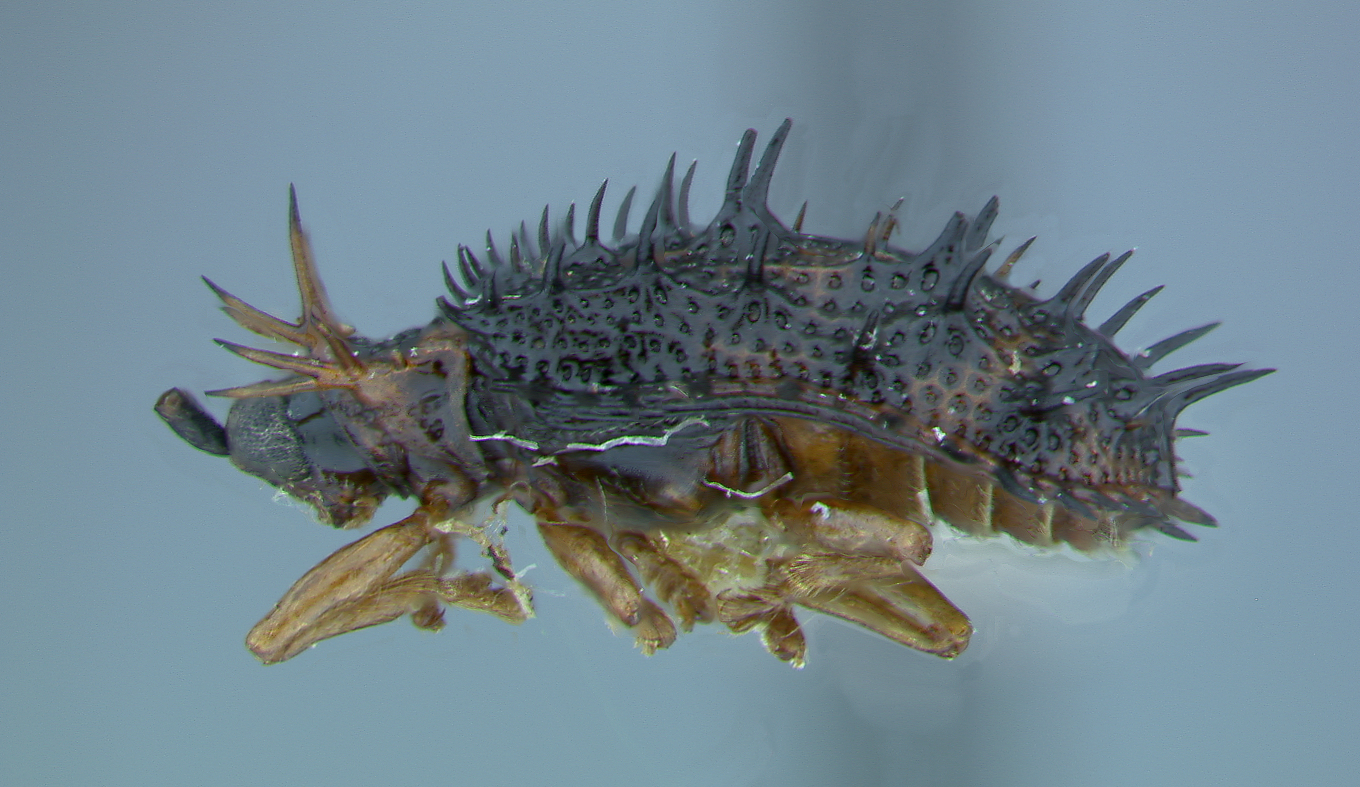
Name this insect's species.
Dactylispa marginicollis
